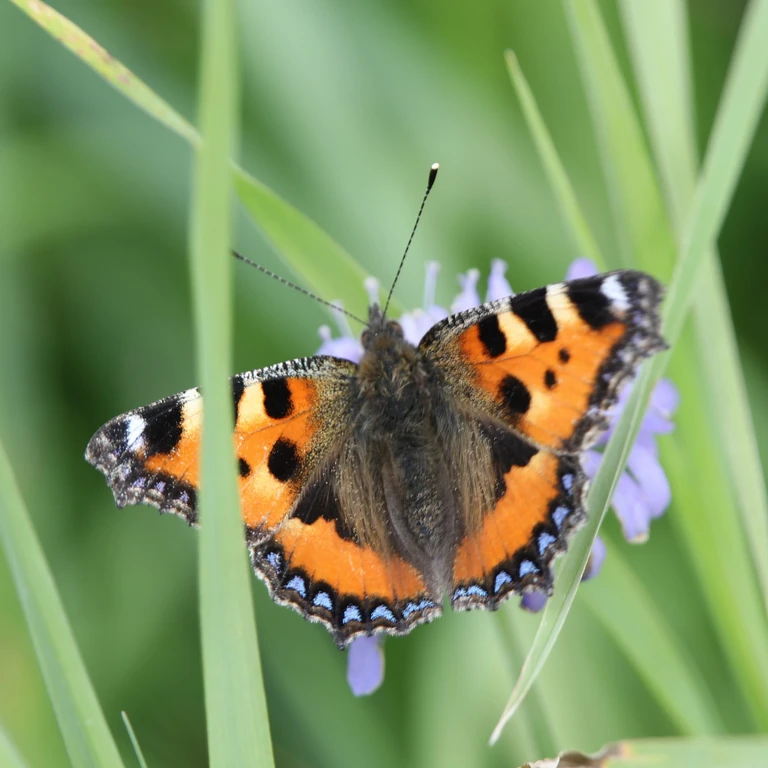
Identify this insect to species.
Aglais urticae
